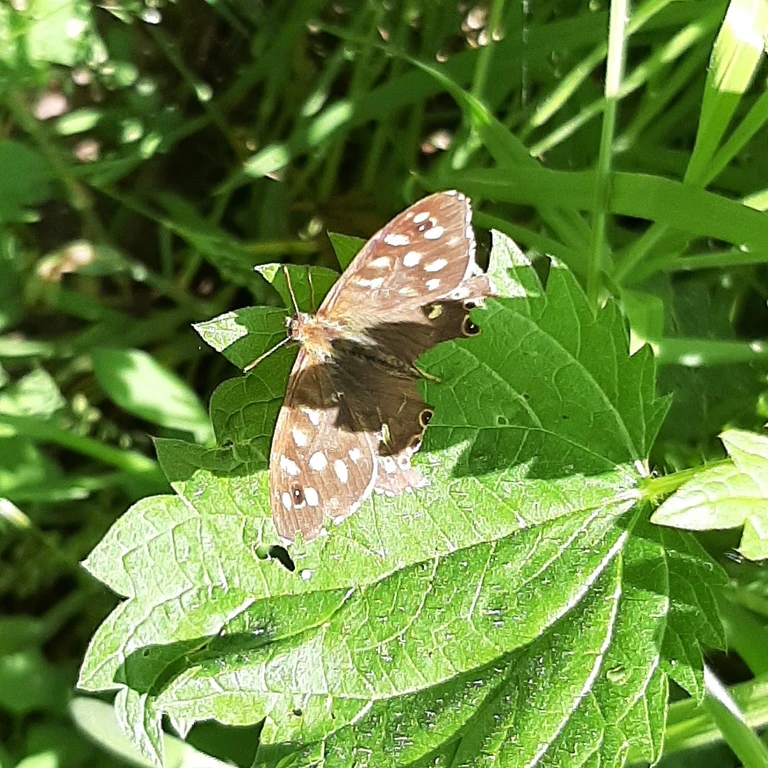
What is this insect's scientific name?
Pararge aegeria
